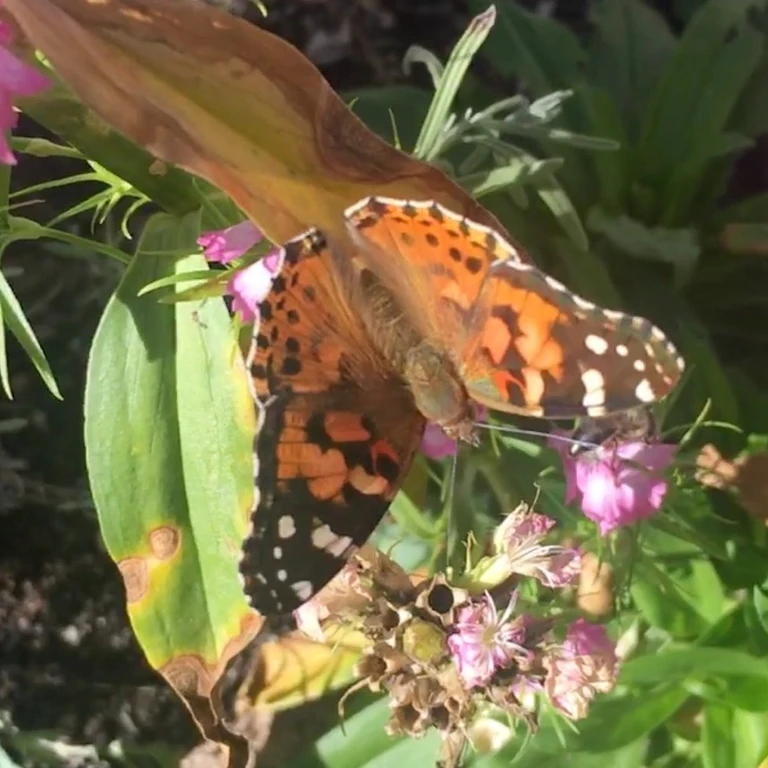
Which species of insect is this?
Vanessa cardui
